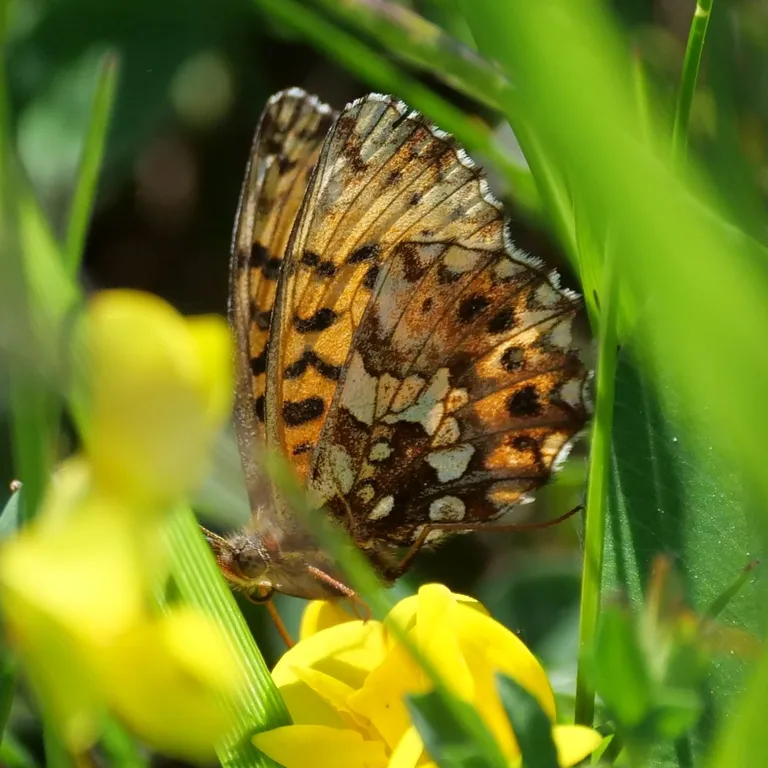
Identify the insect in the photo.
Boloria dia
